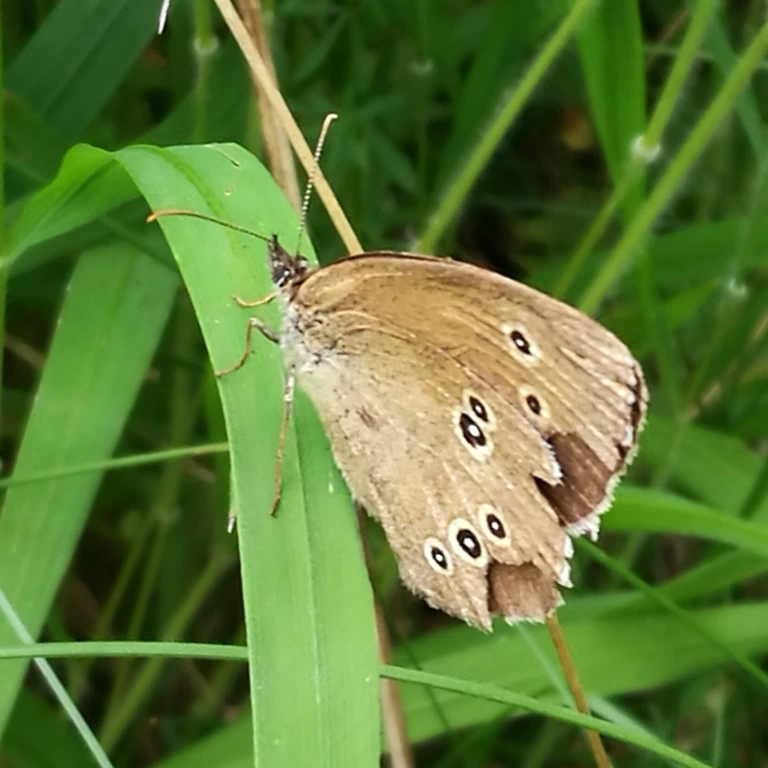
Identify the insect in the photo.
Aphantopus hyperantus
